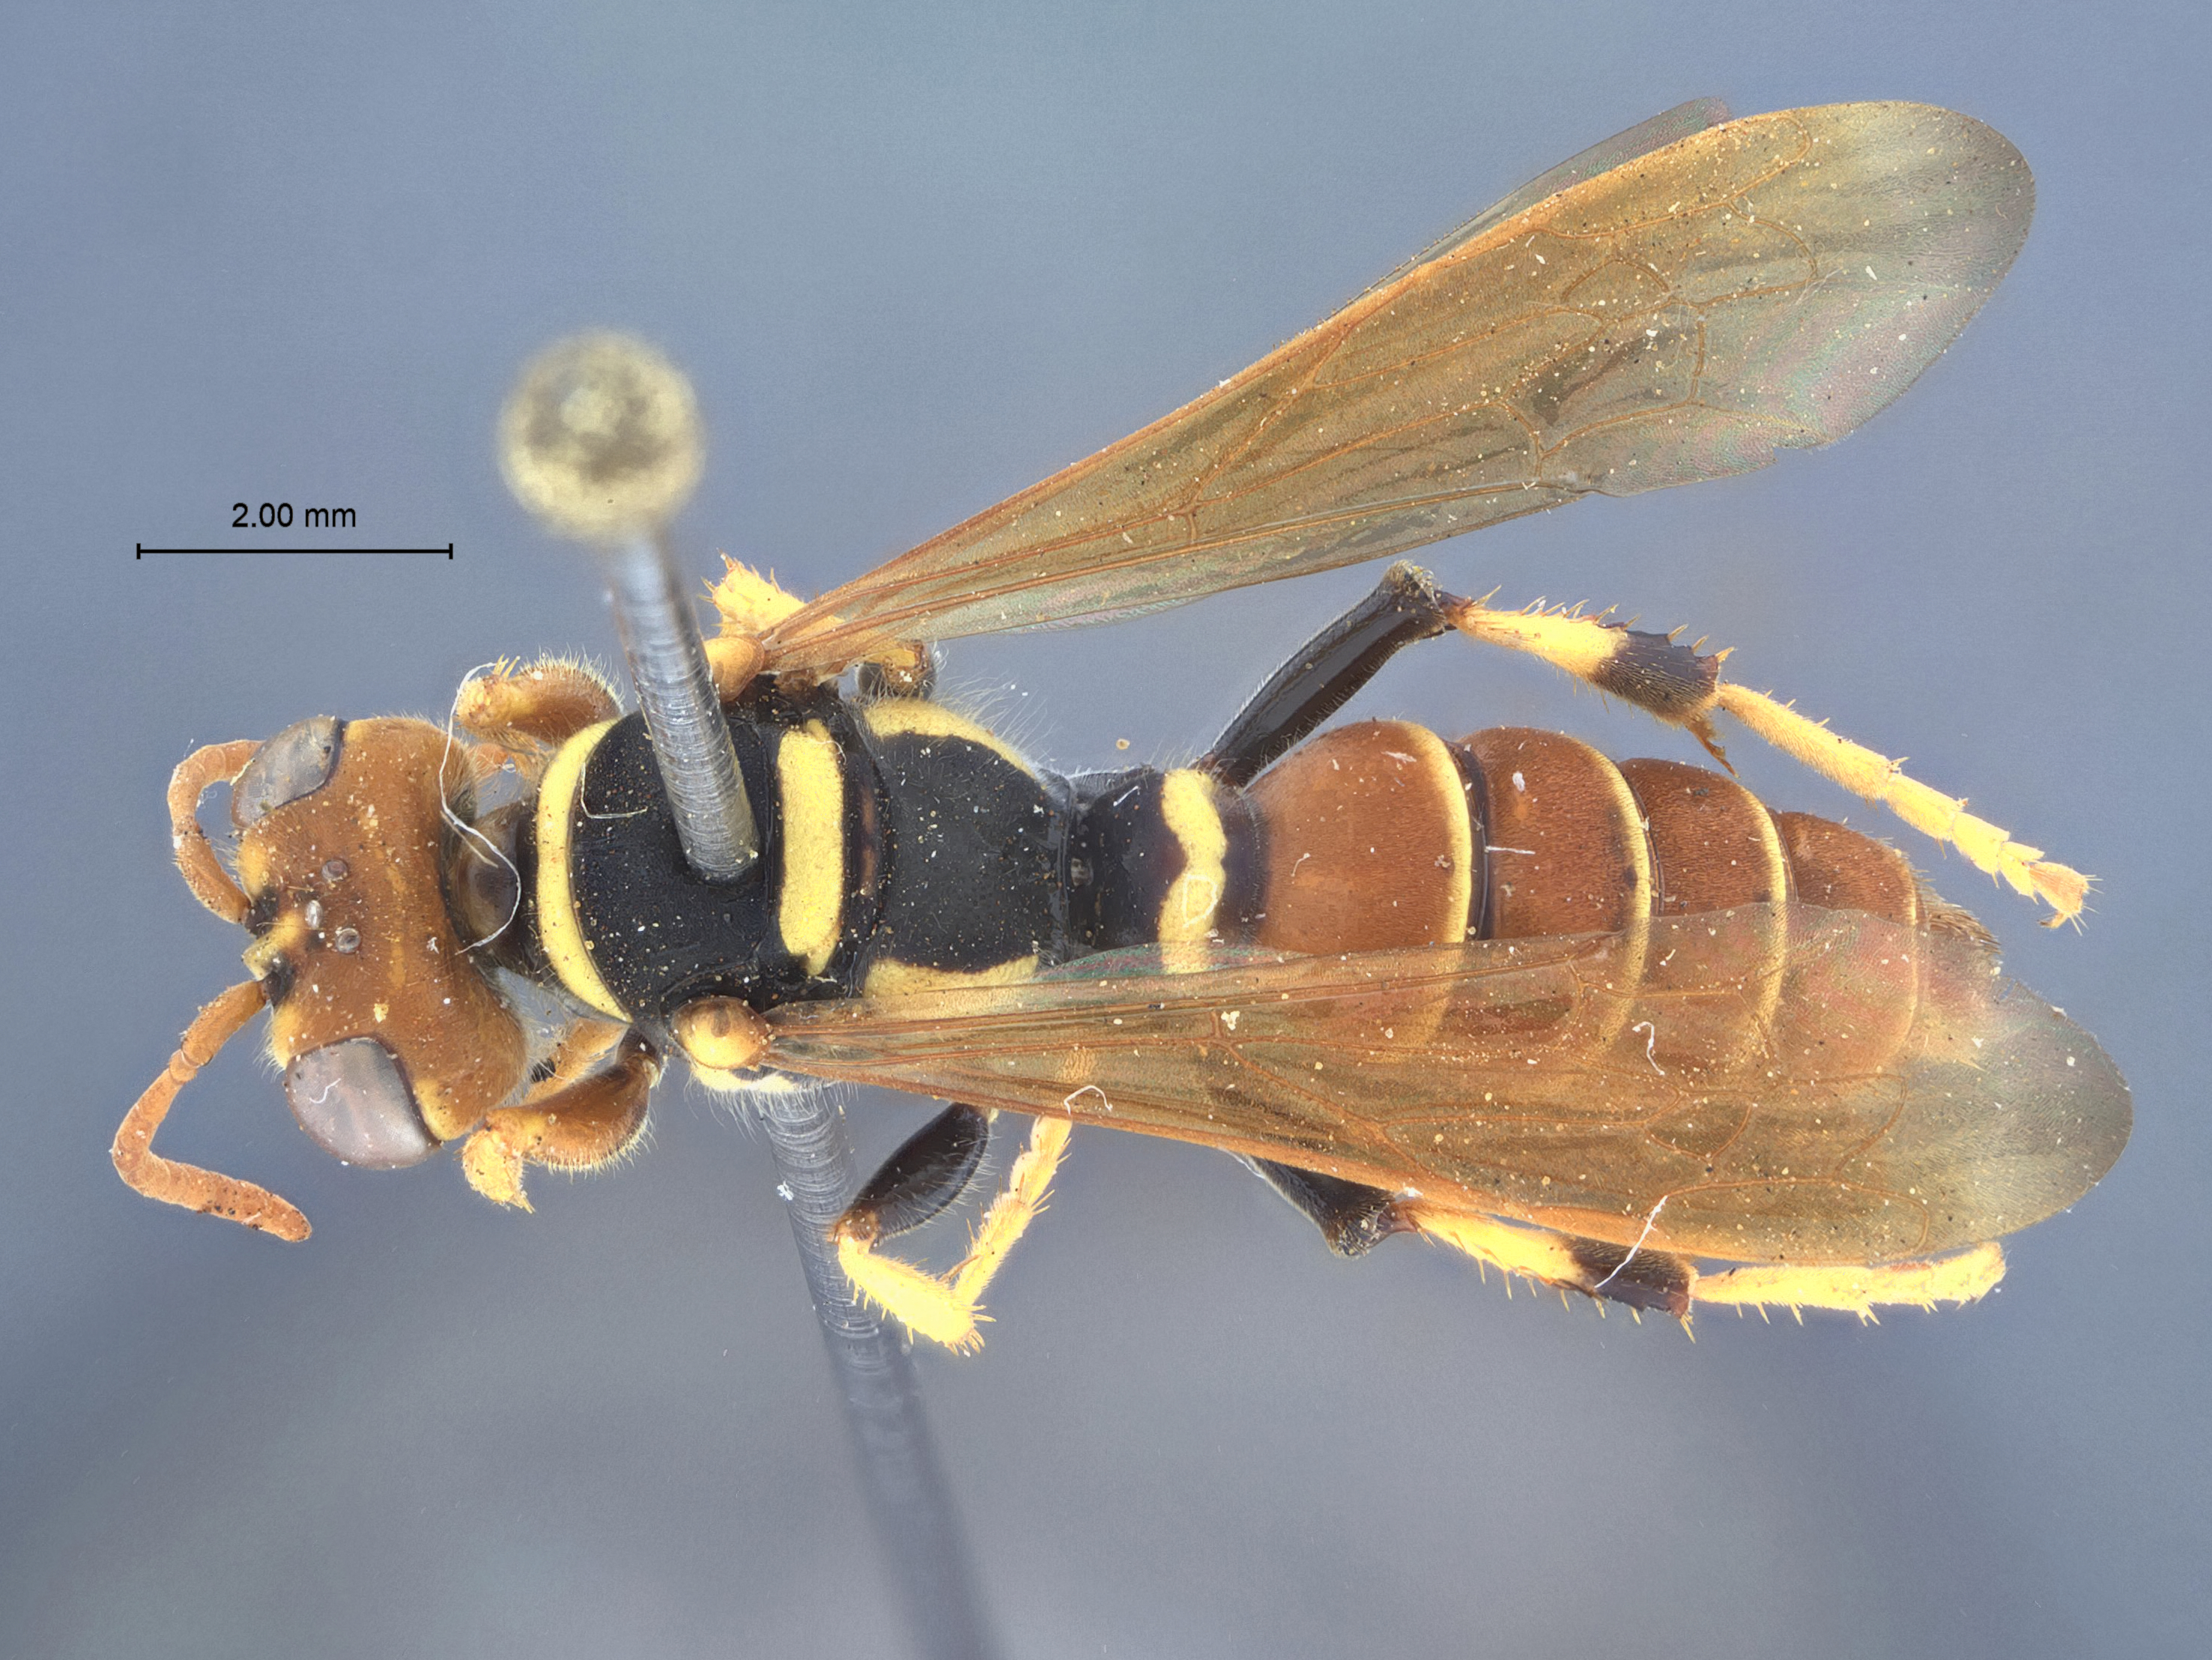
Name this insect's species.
Cerceris farri
